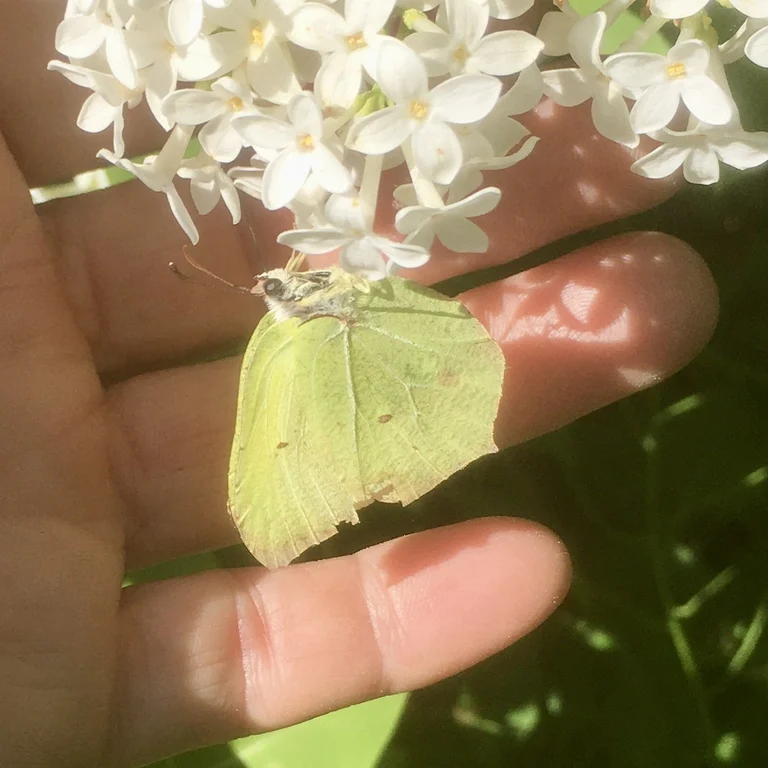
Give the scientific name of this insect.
Gonepteryx rhamni
